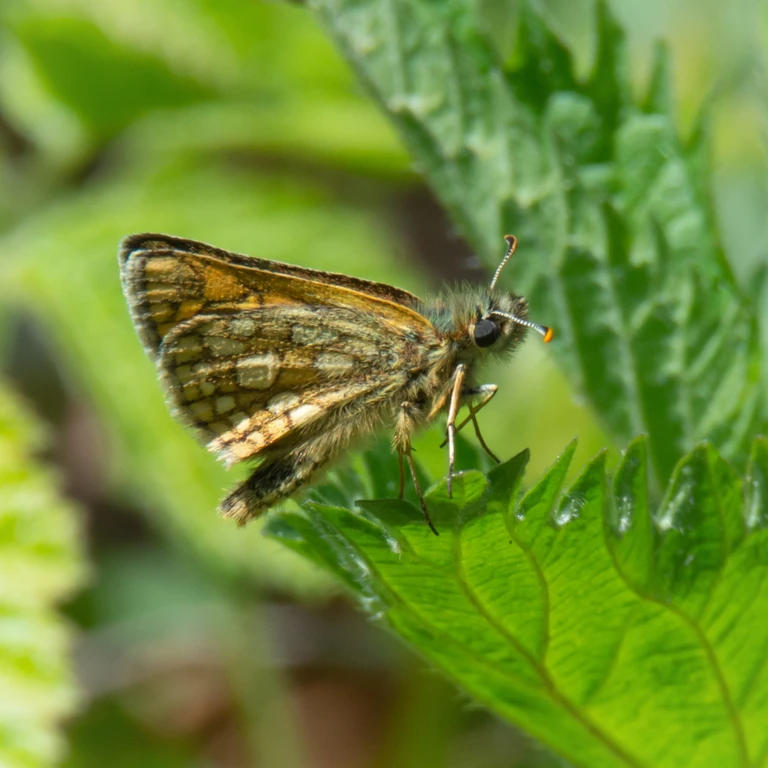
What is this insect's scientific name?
Carterocephalus palaemon
